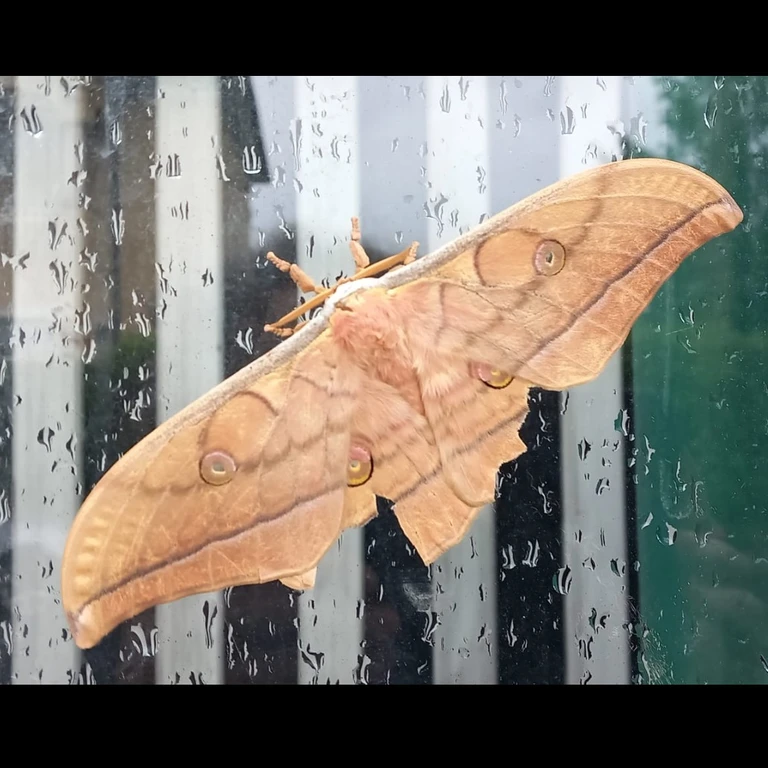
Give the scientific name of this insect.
Antheraea yamamai
